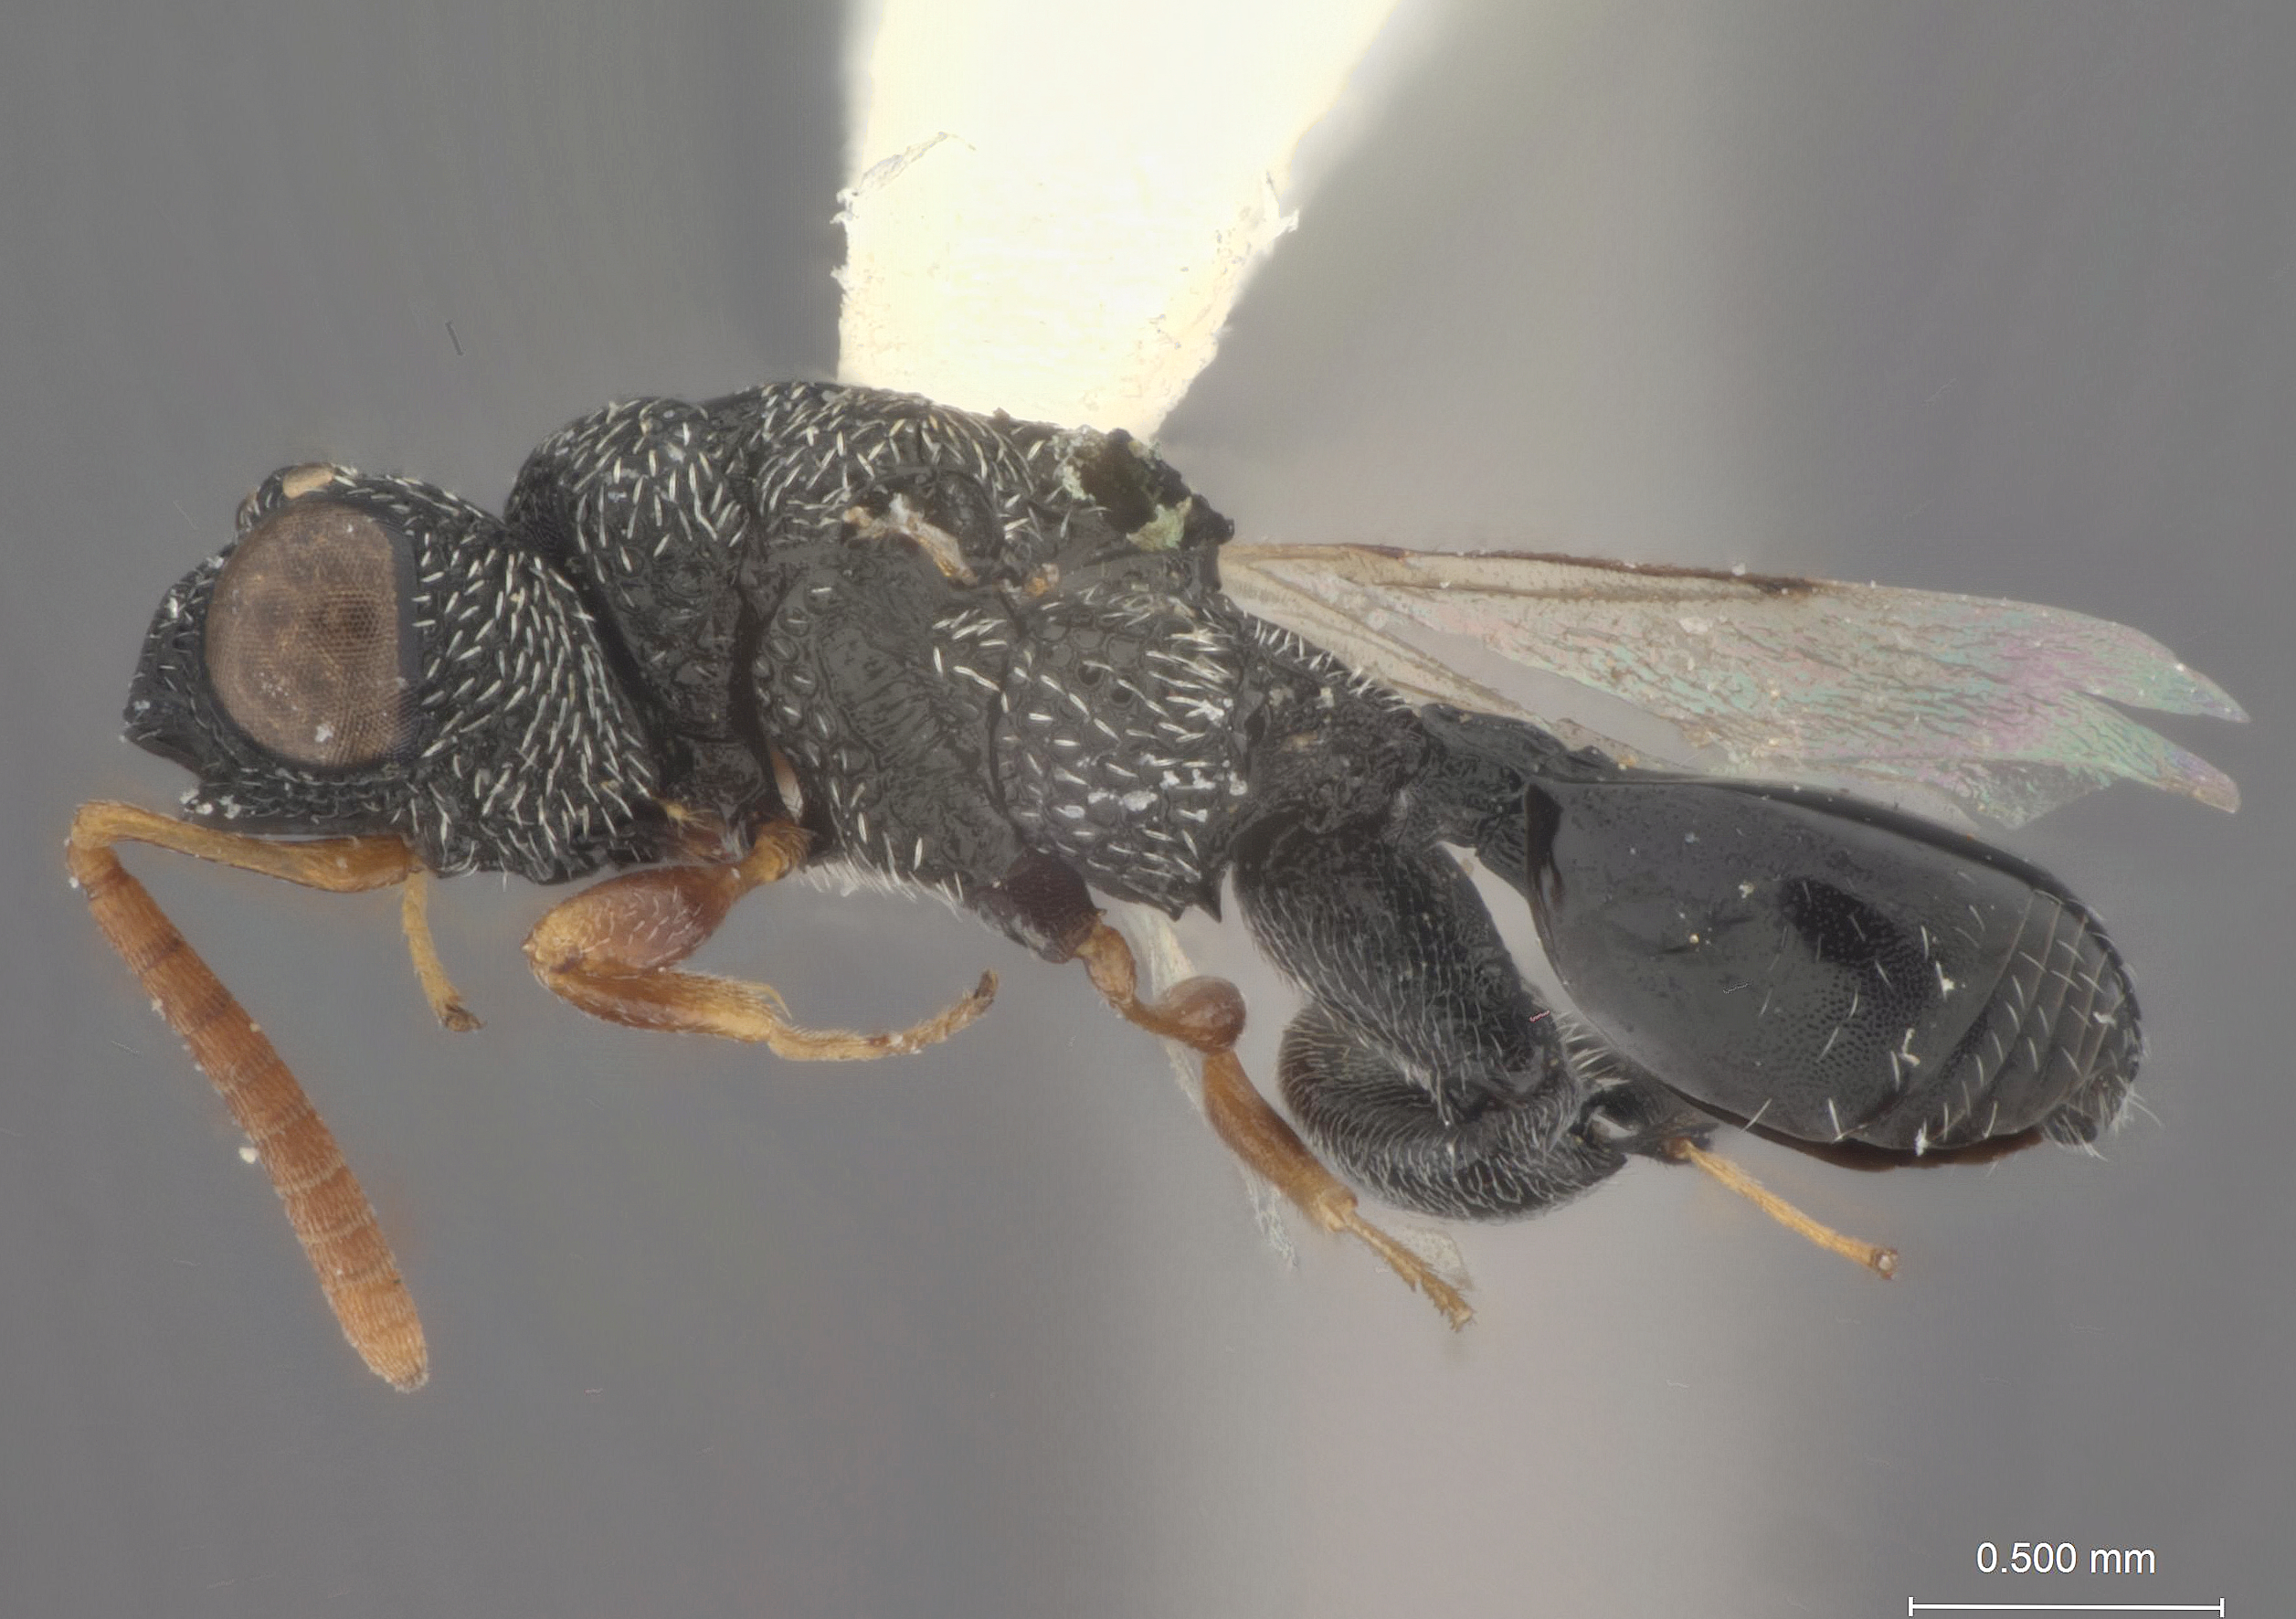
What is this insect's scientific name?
Pareniaca coromandelica
